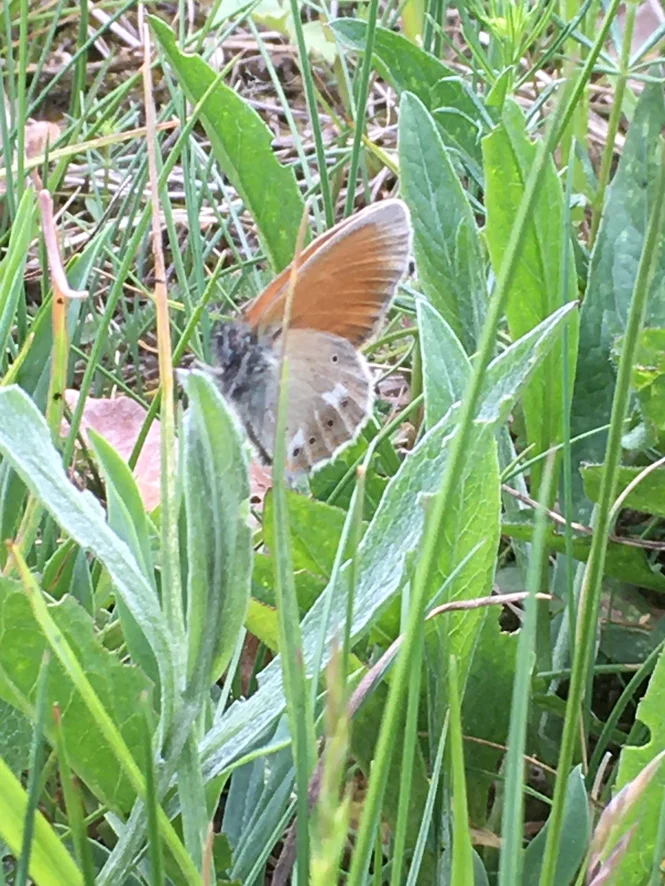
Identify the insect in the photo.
Coenonympha glycerion (also Coenonympha iphis)
